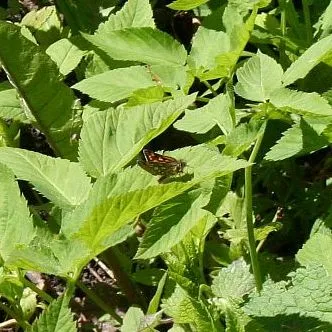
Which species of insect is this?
Carterocephalus palaemon
